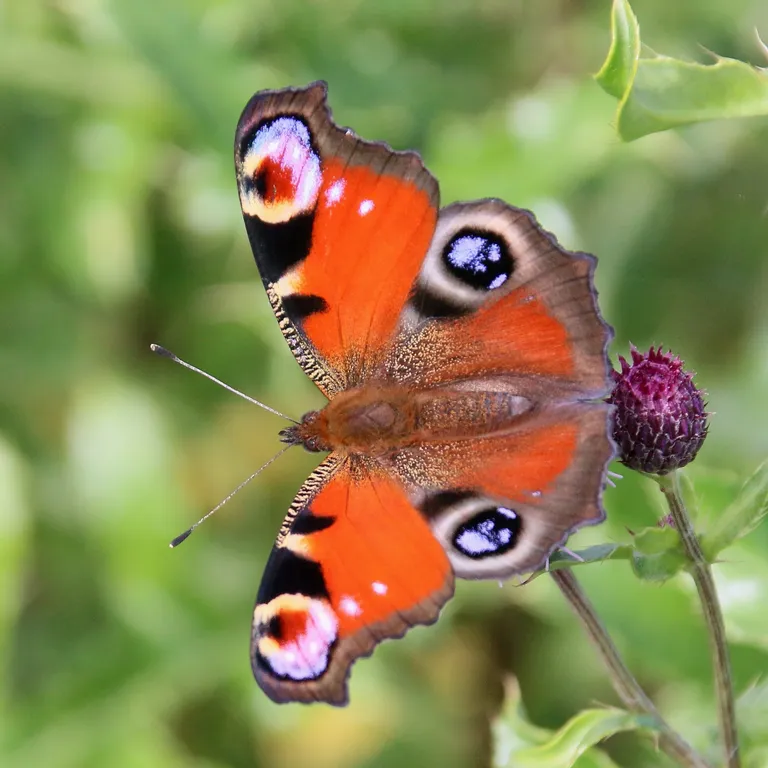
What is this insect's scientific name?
Aglais io
